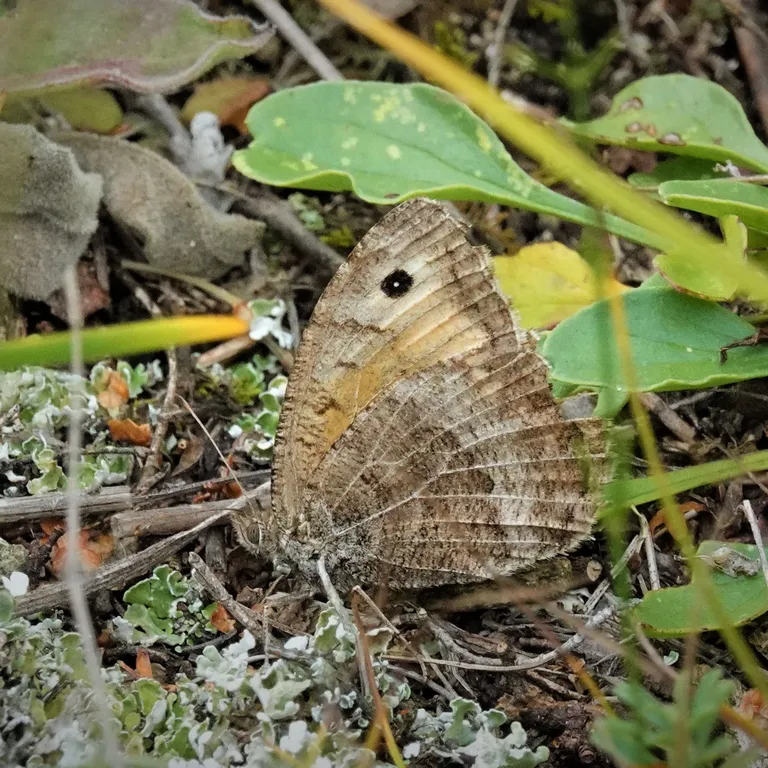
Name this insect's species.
Arethusana arethusa
